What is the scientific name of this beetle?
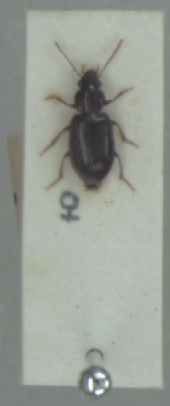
Bradycellus harpalinus
